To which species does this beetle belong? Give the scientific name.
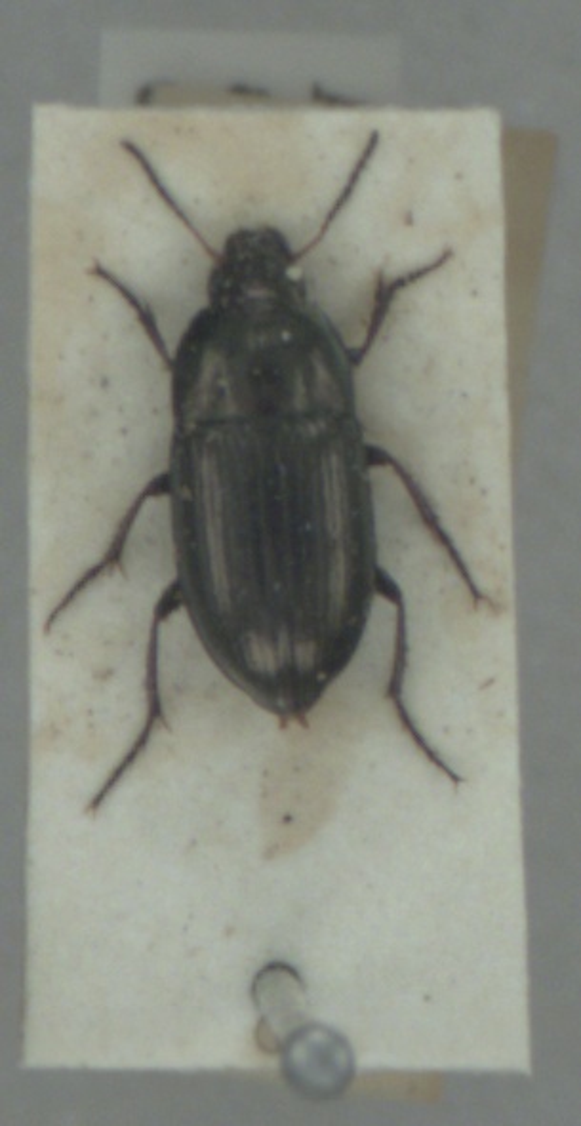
Amara aenea
